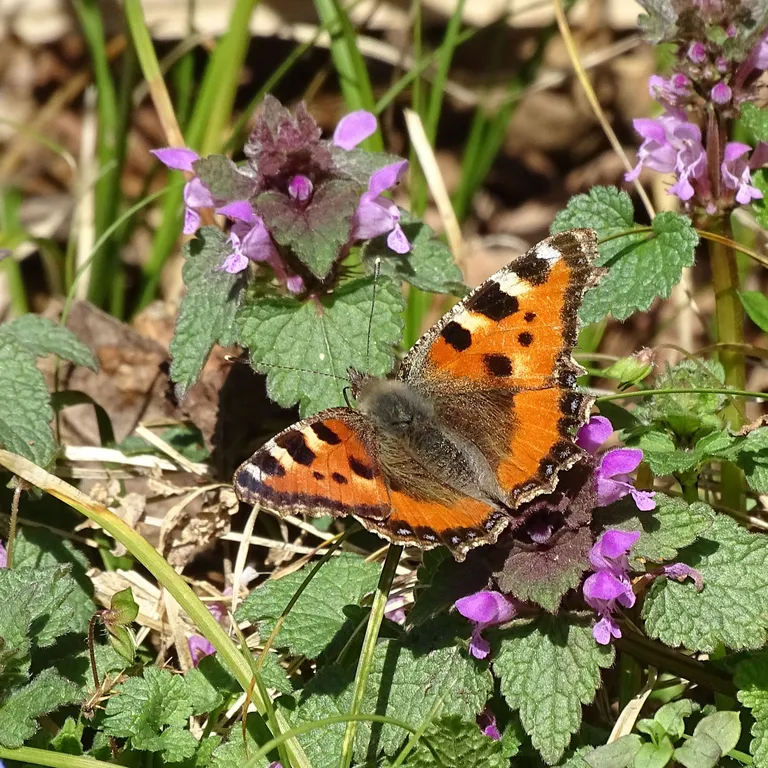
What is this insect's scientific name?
Aglais urticae
